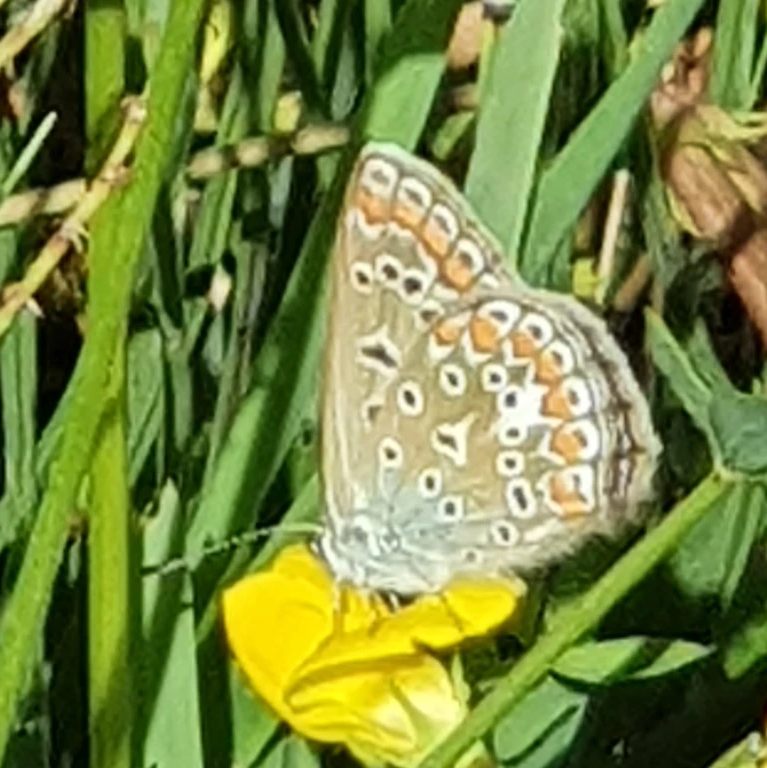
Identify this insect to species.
Polyommatus icarus
